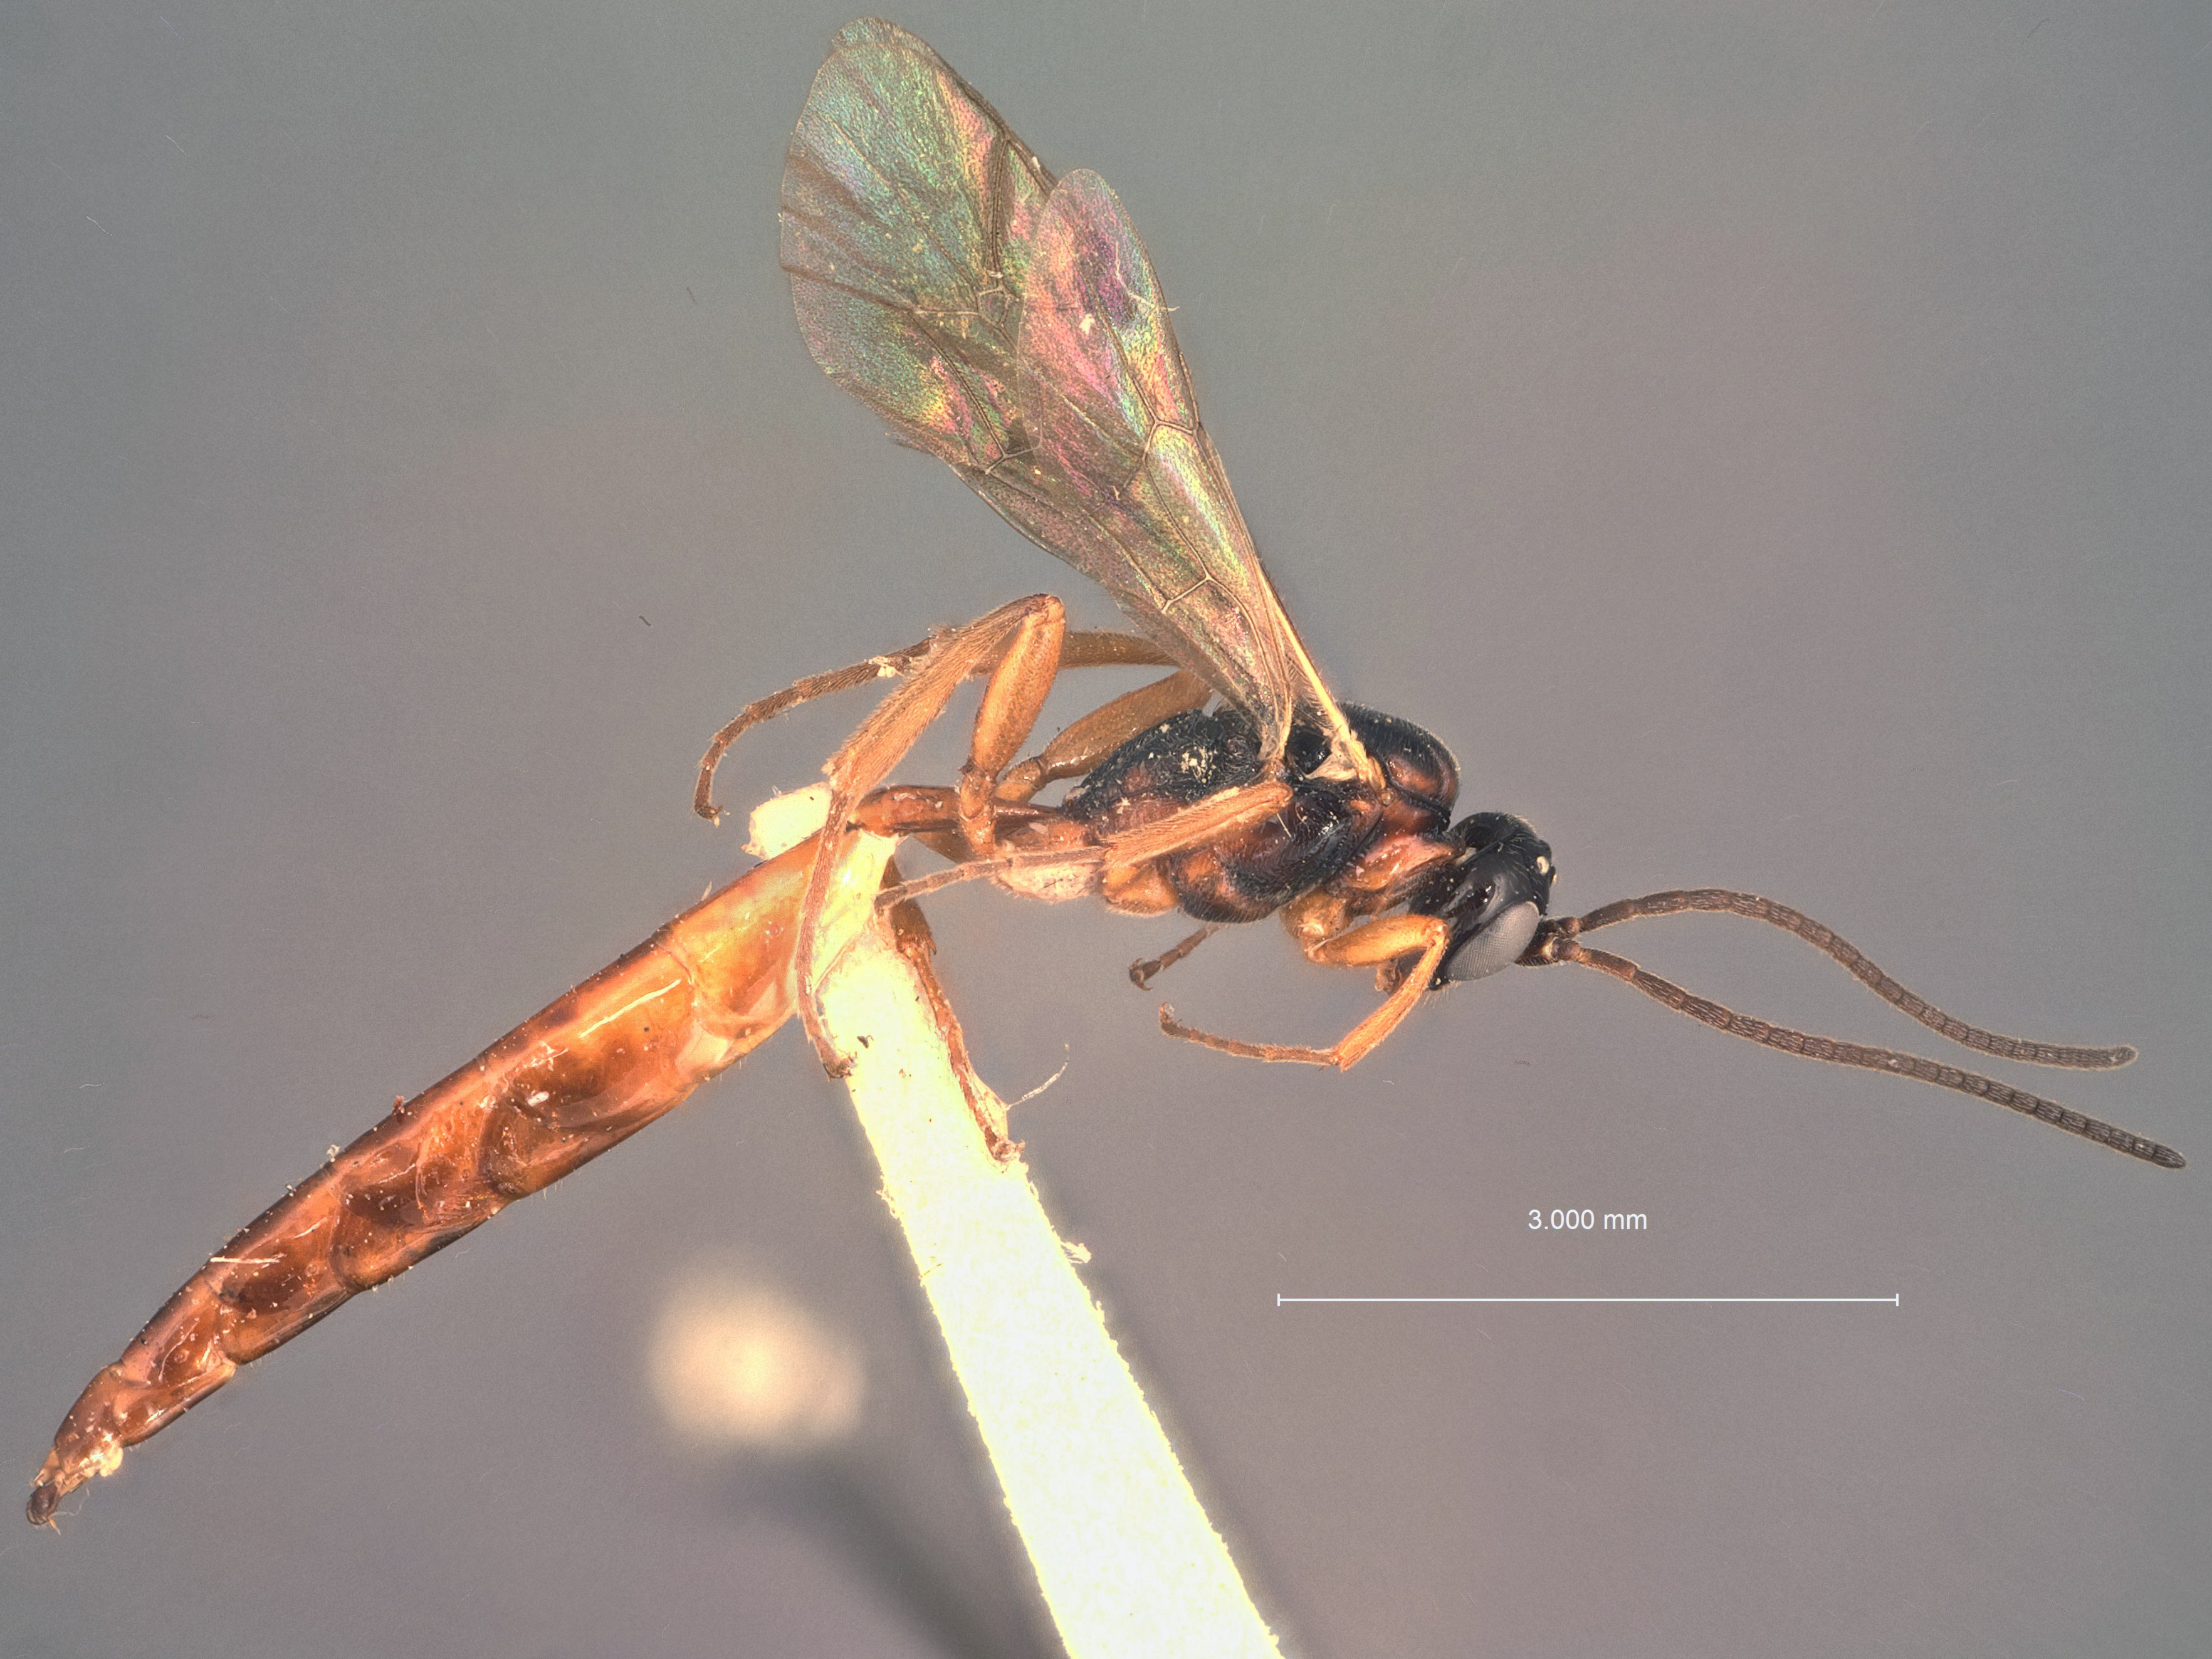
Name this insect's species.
Seleucus rufiventris
